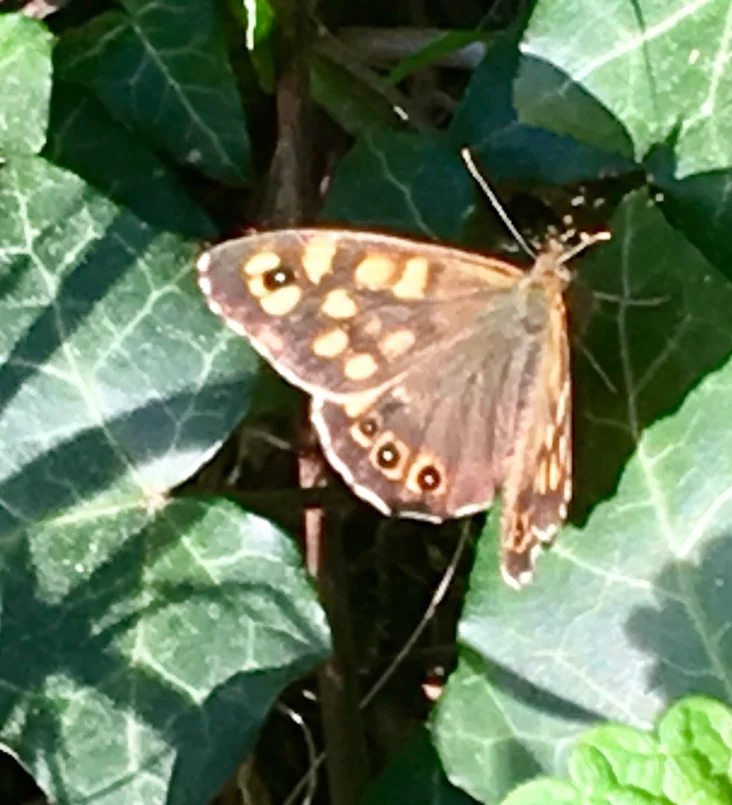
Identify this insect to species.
Pararge aegeria
